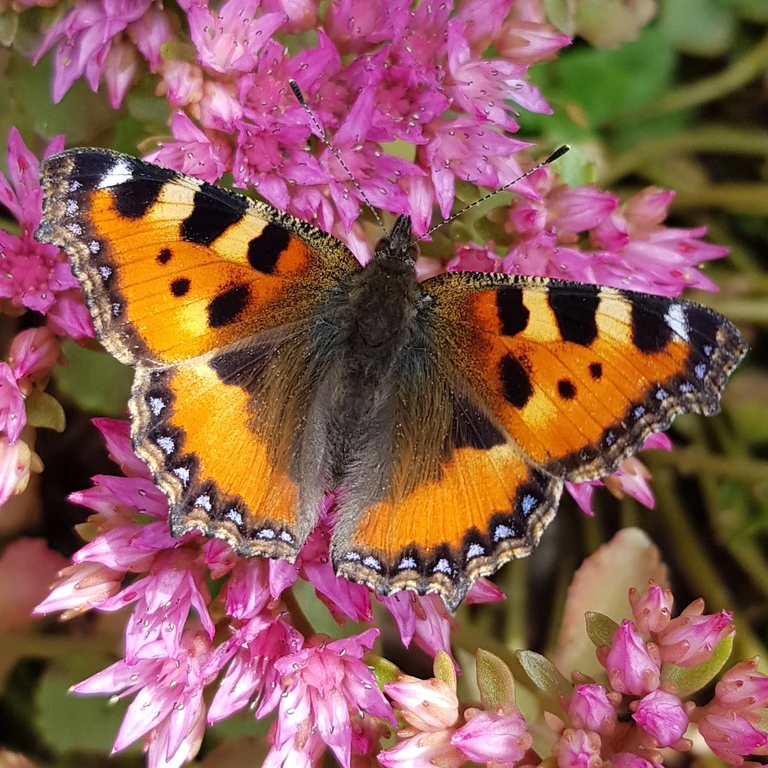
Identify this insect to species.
Aglais urticae
